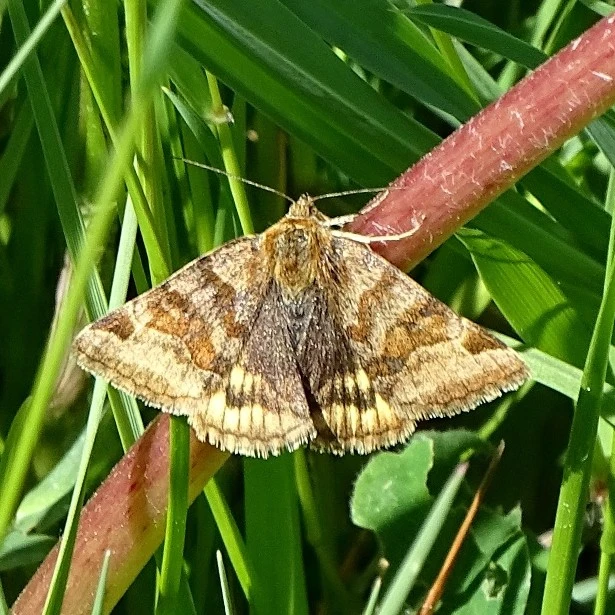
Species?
Euclidia glyphica
